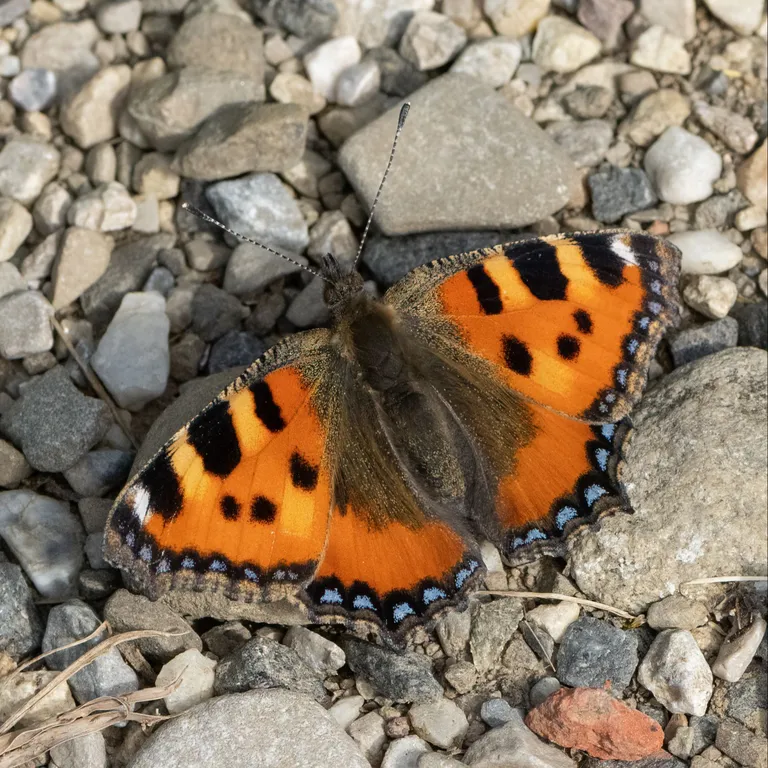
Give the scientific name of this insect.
Aglais urticae
